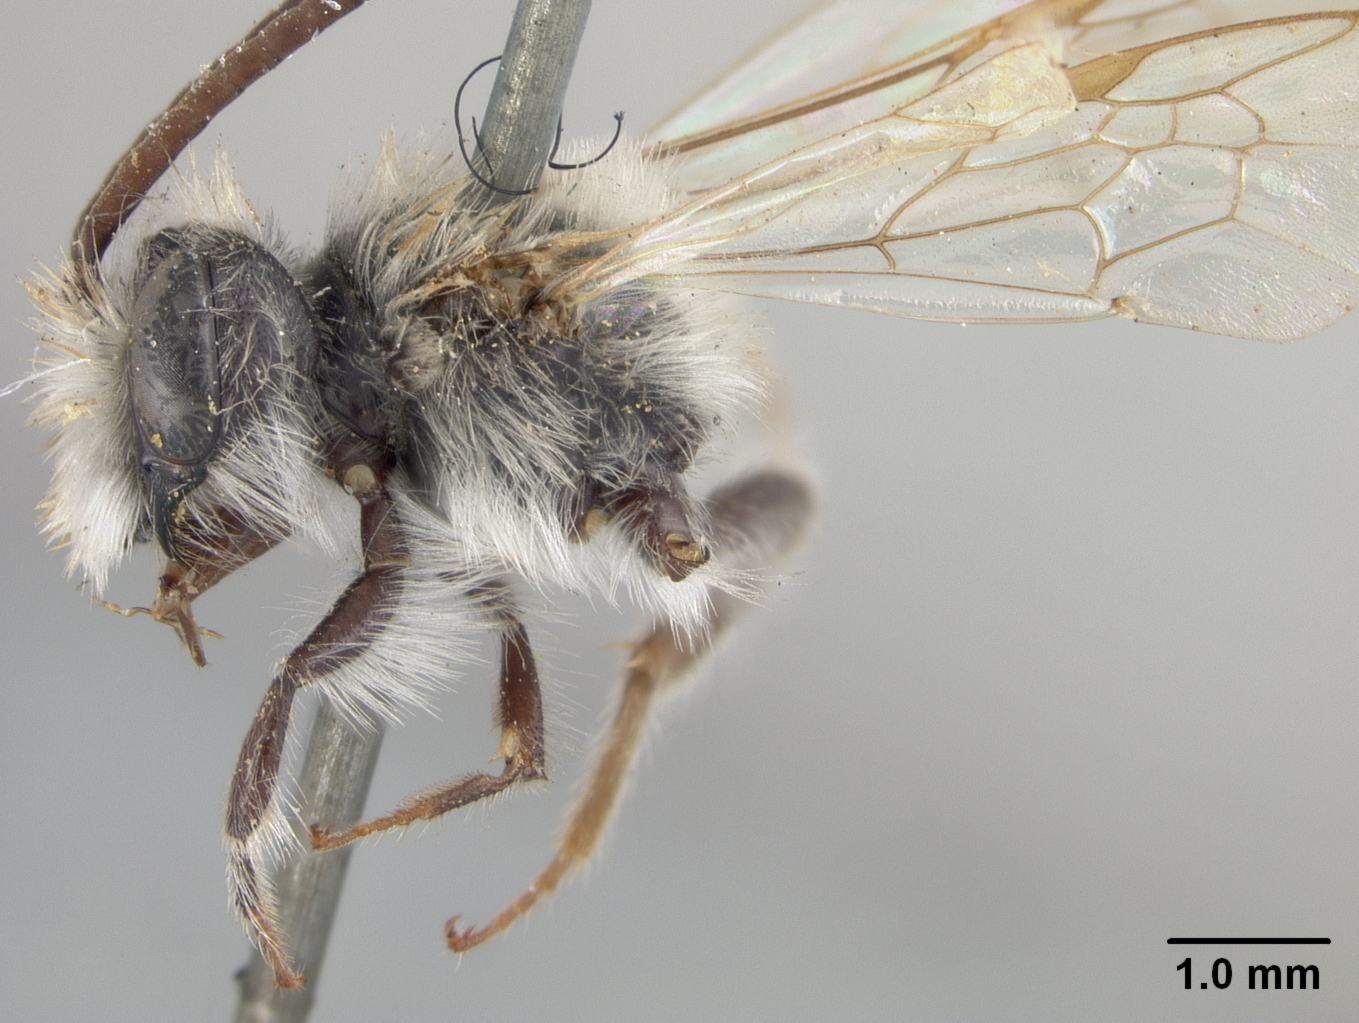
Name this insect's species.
Andrena monilicornis
